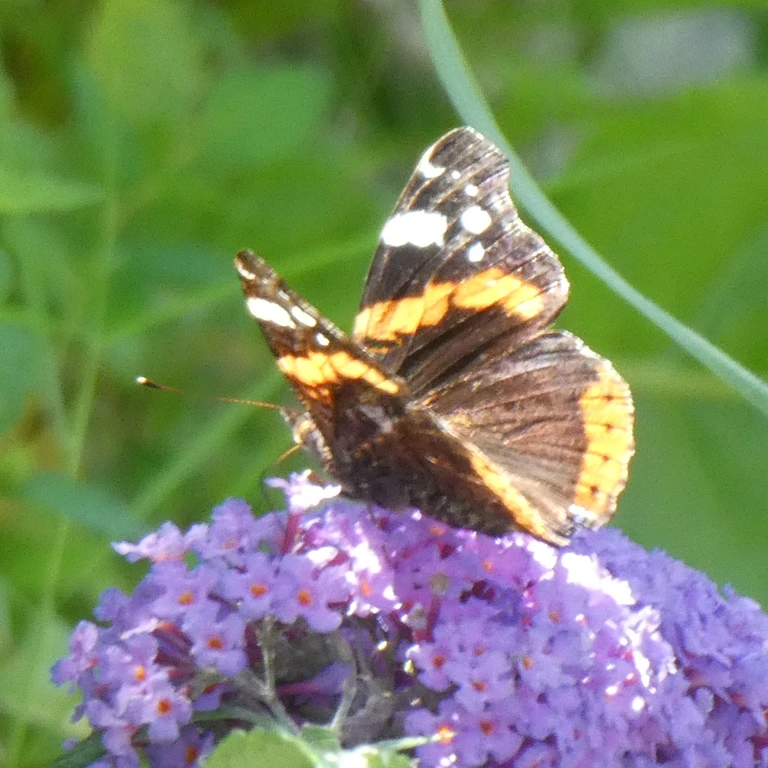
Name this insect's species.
Vanessa atalanta
